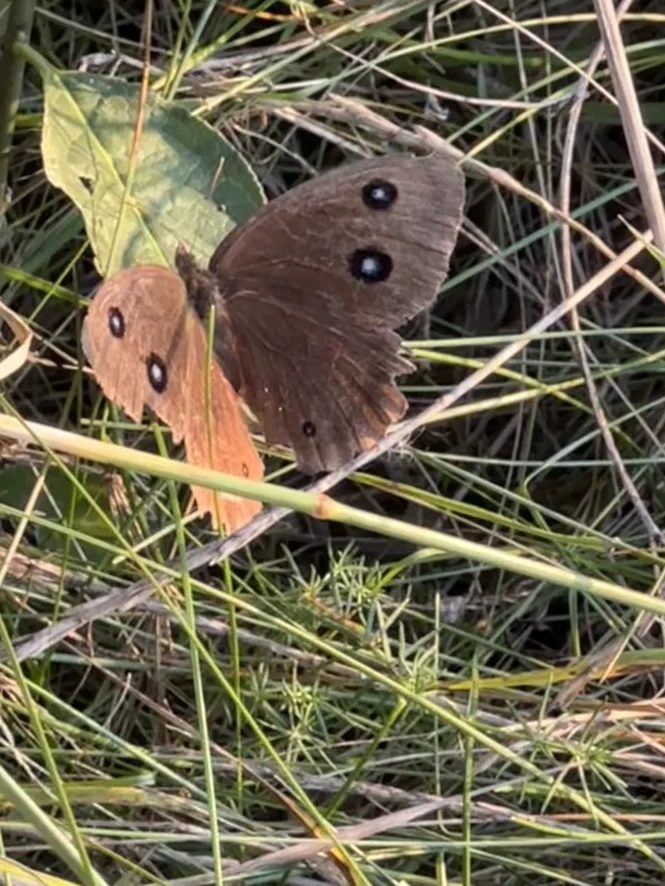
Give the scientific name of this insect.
Minois dryas
